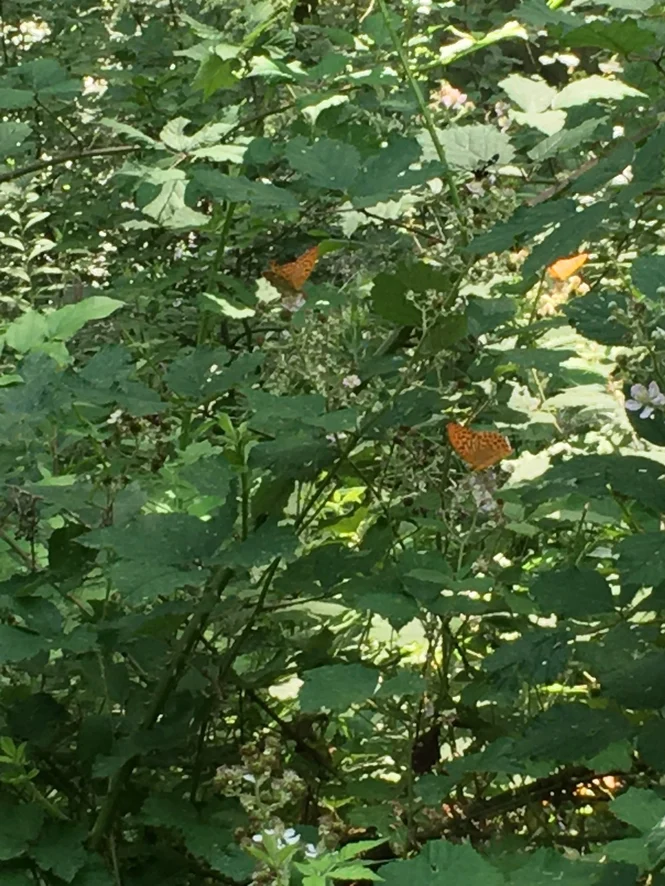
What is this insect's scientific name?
Argynnis paphia
